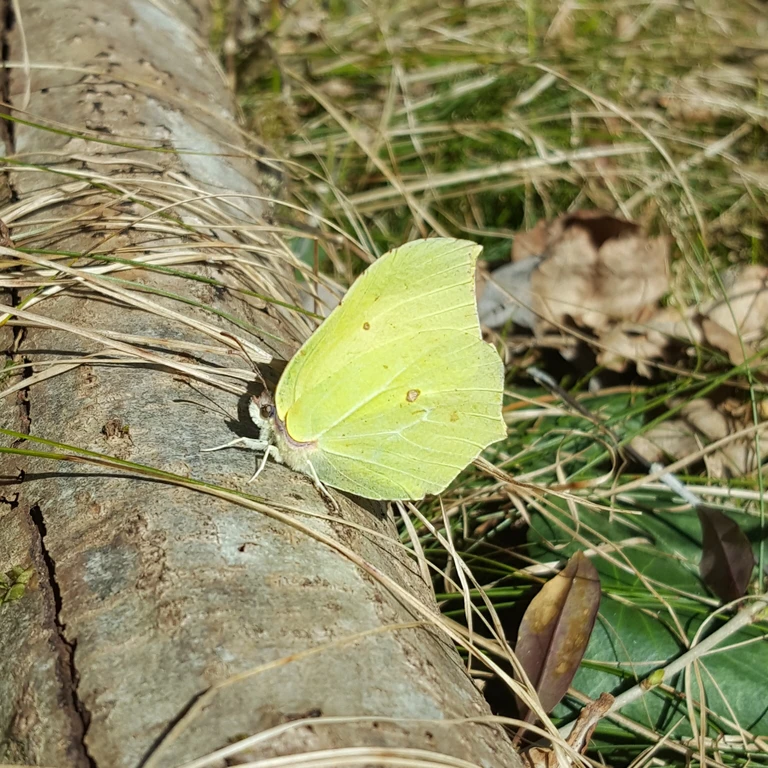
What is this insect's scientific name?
Gonepteryx rhamni
